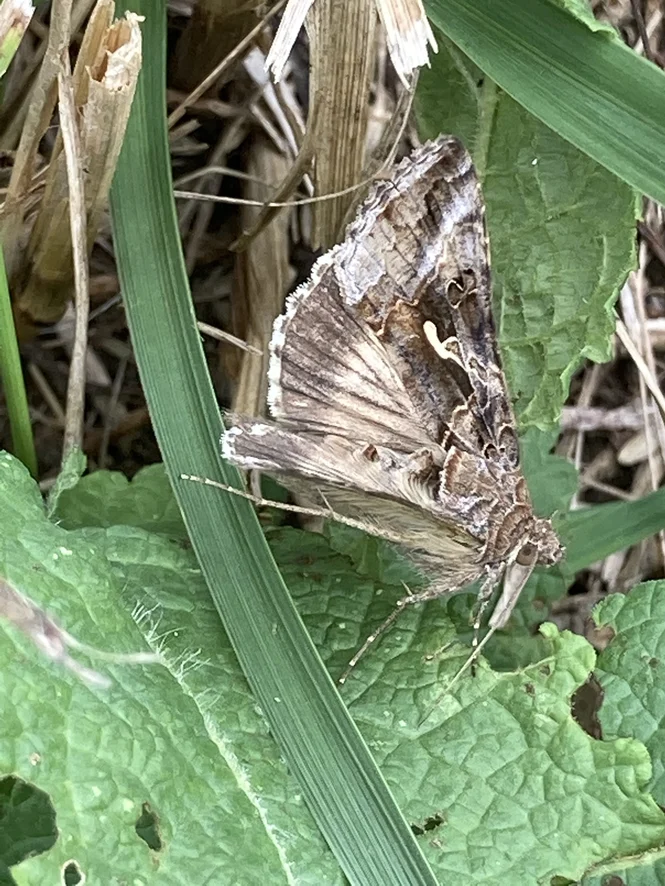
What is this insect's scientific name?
Autographa gamma
